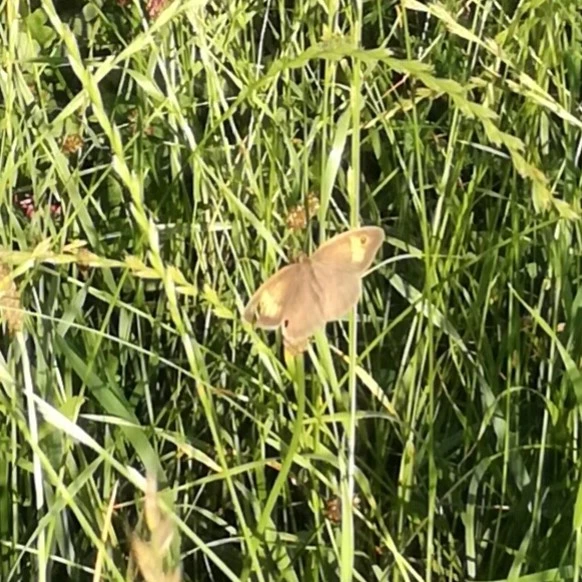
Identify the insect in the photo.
Maniola jurtina
